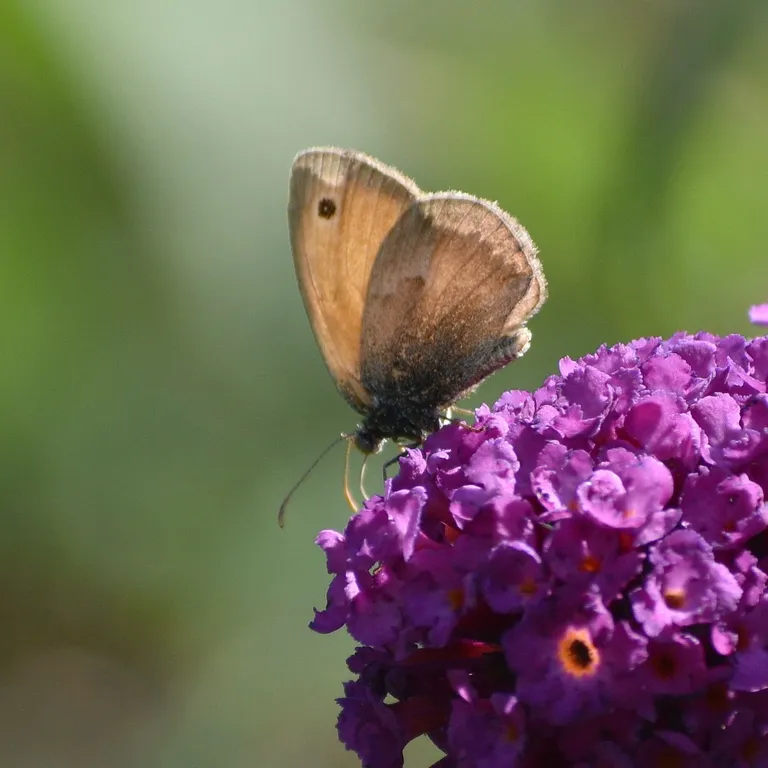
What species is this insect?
Coenonympha pamphilus
